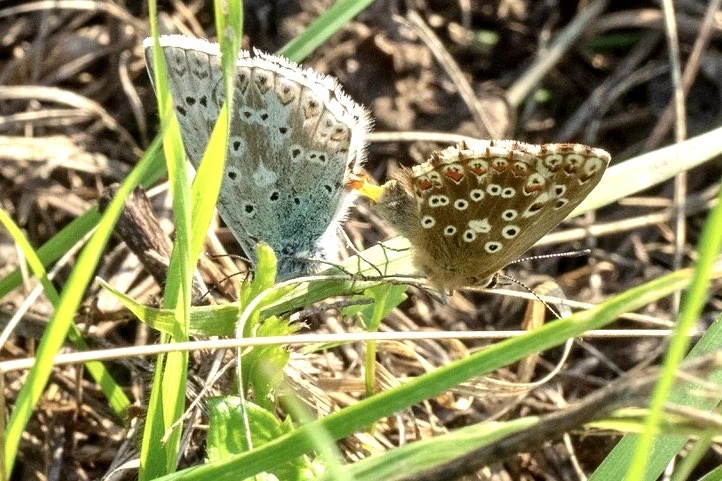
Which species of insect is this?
Lysandra coridon
